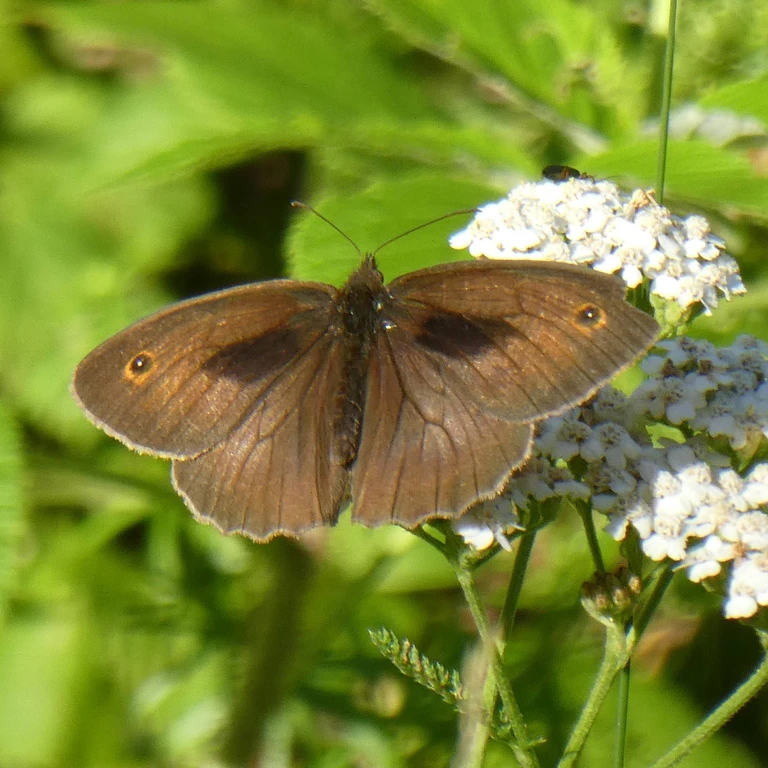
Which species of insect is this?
Maniola jurtina
